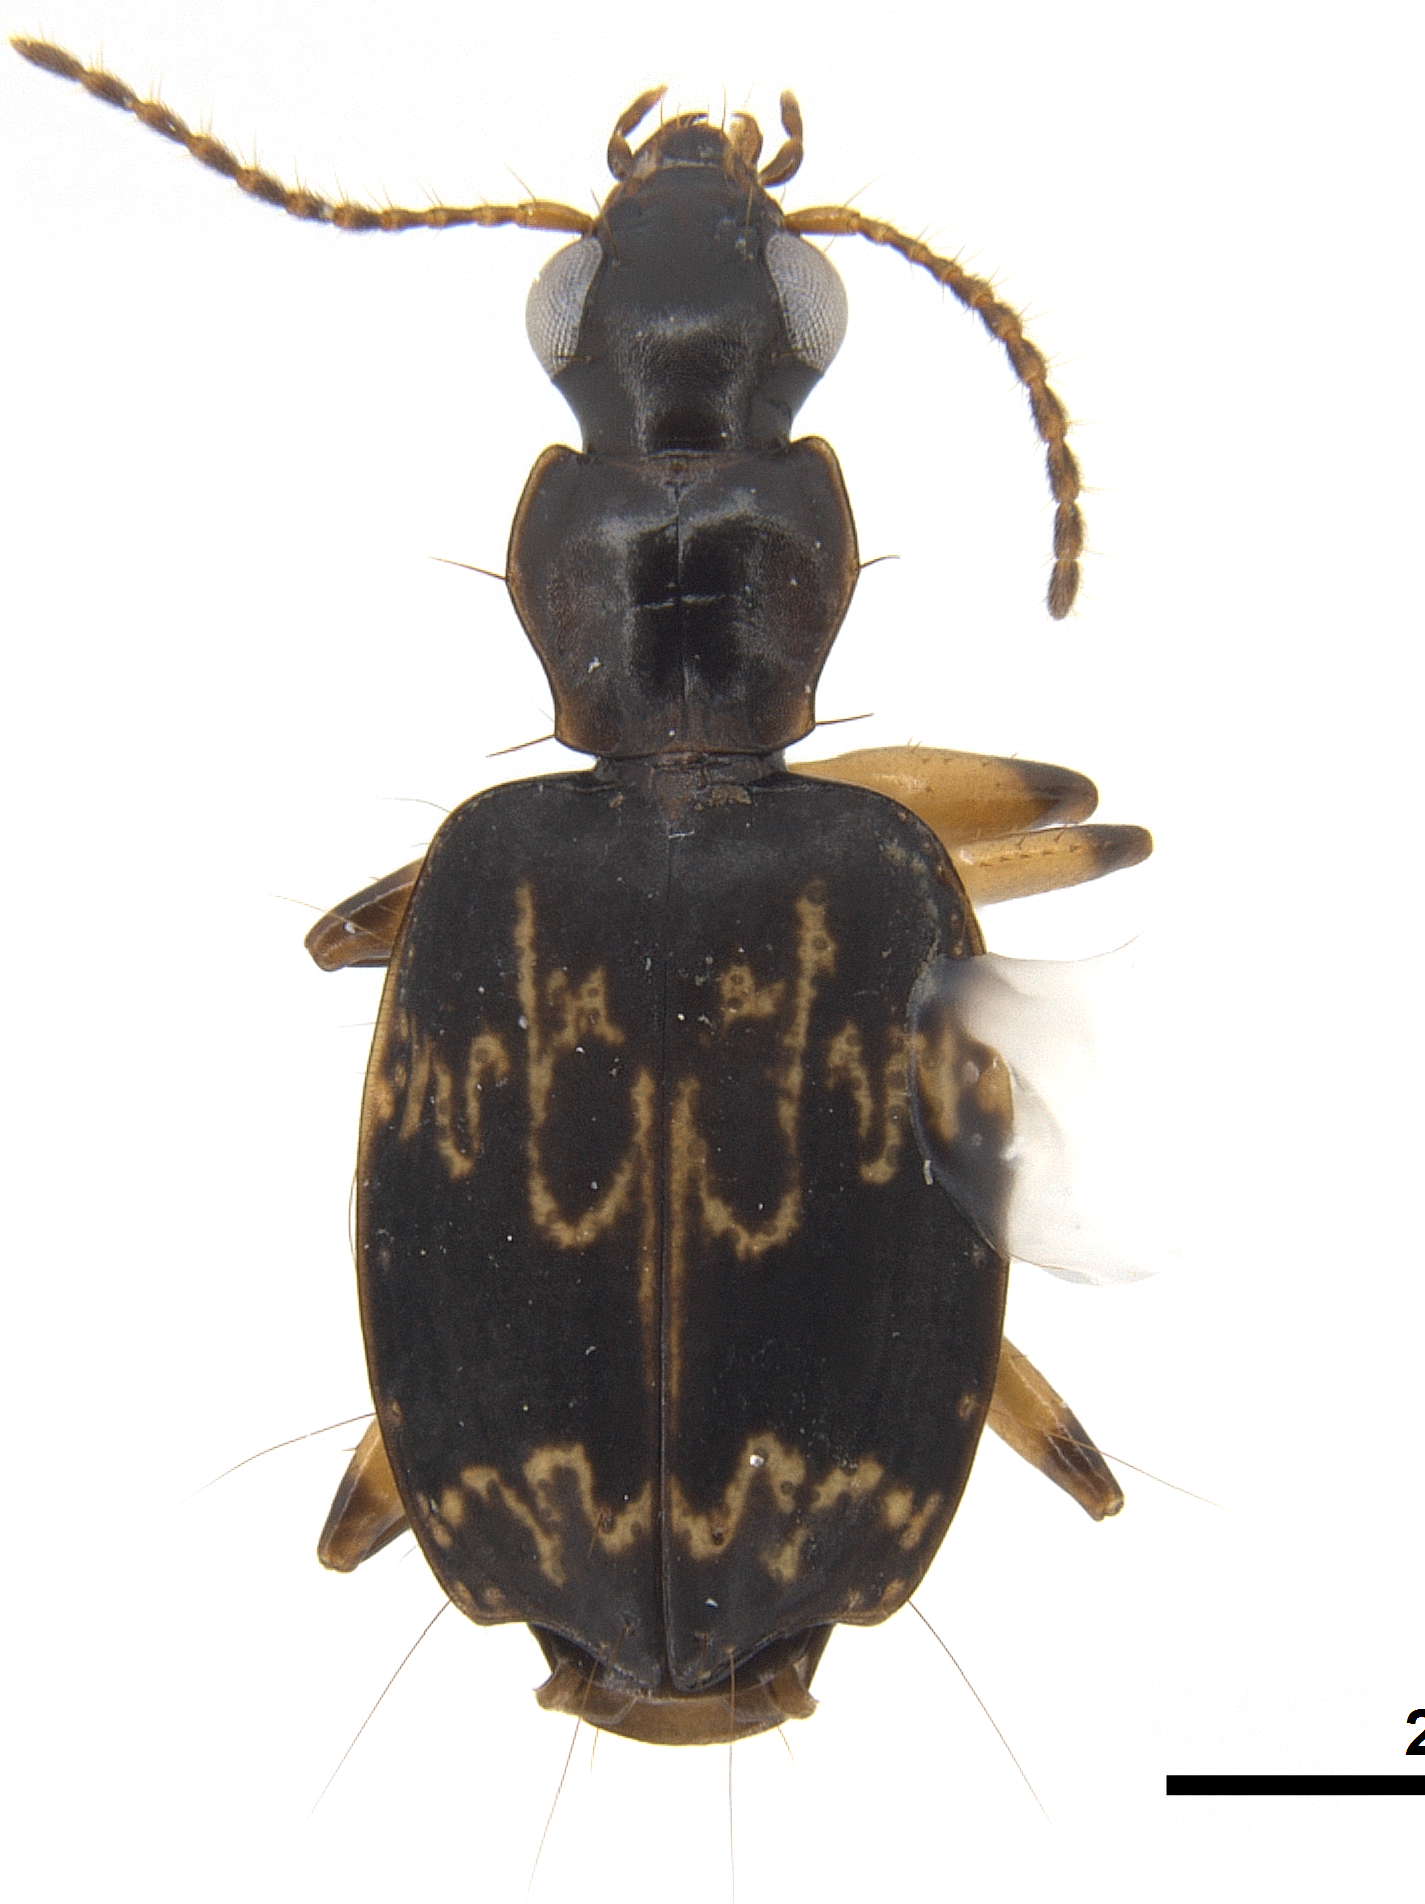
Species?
Phloeoxena limbicollis
